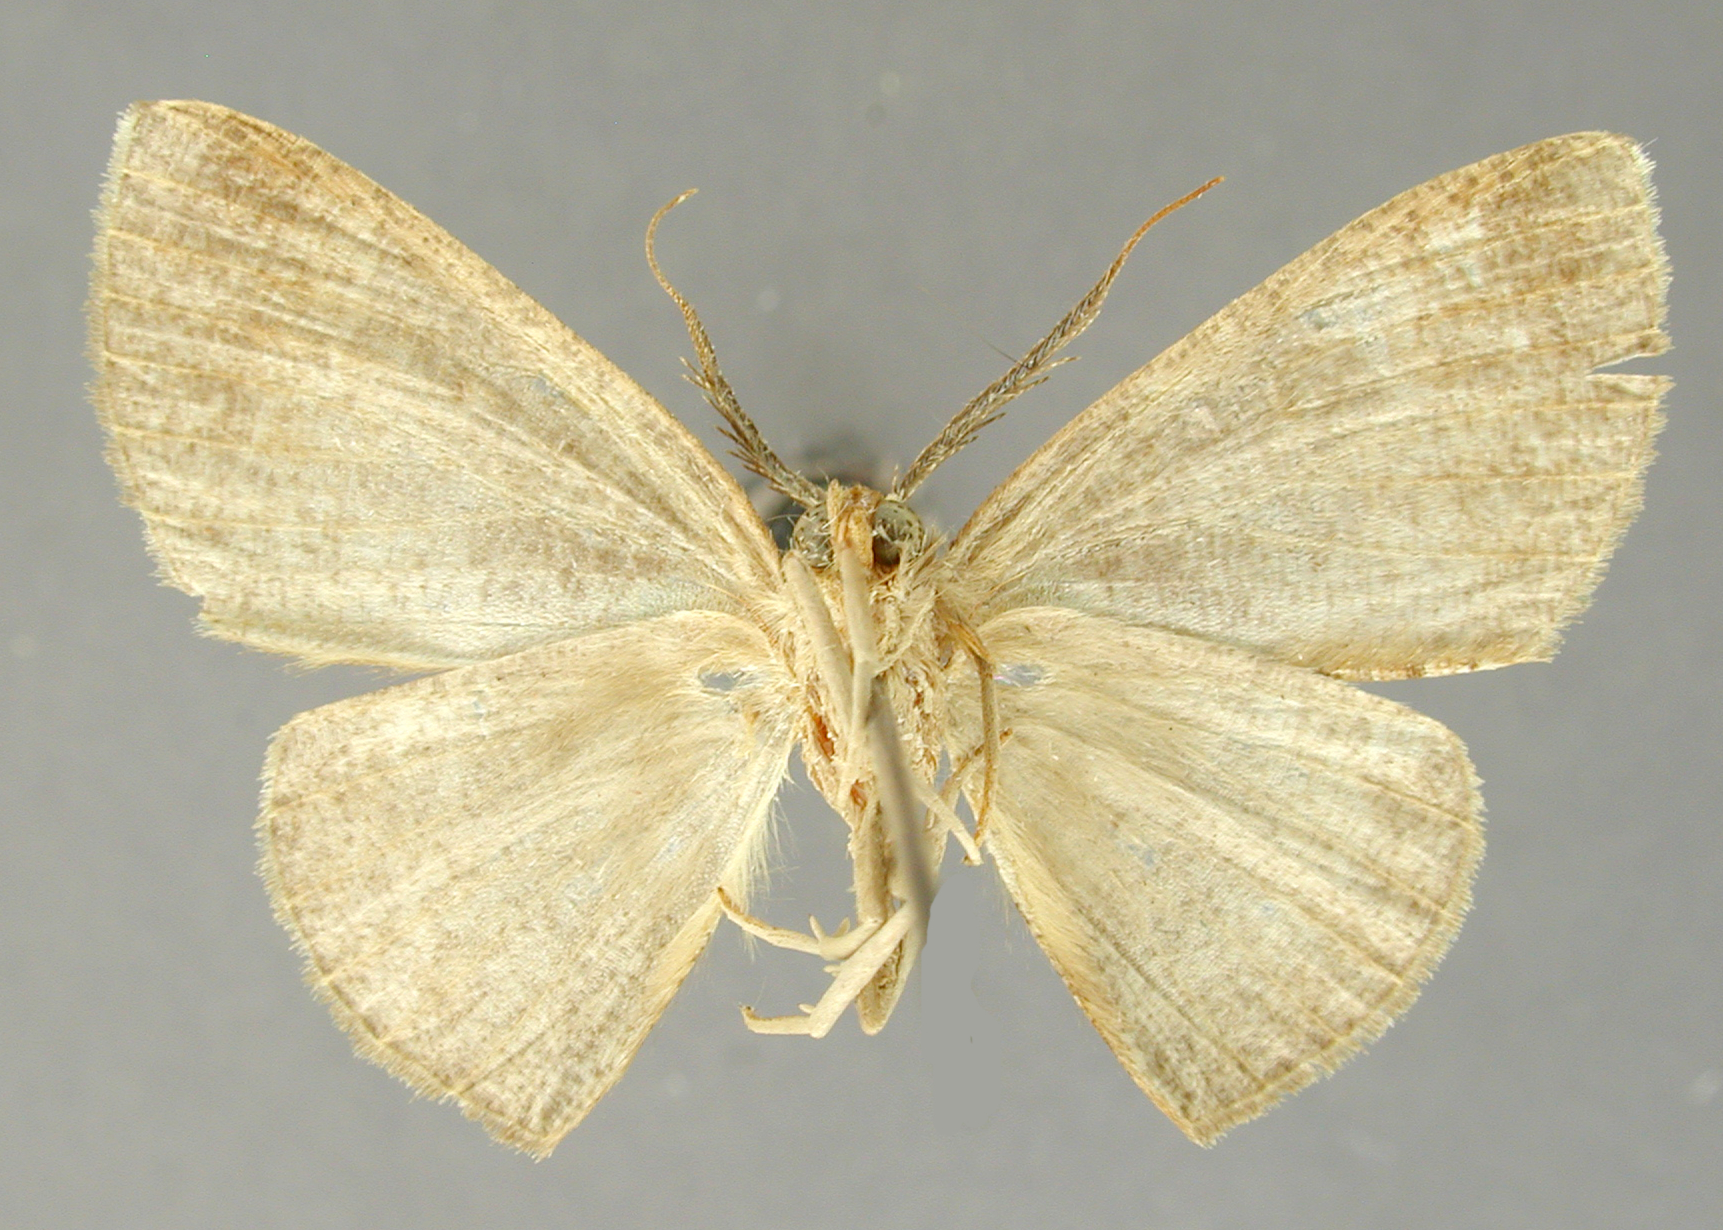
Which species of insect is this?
Thysanopyga fuscaria
